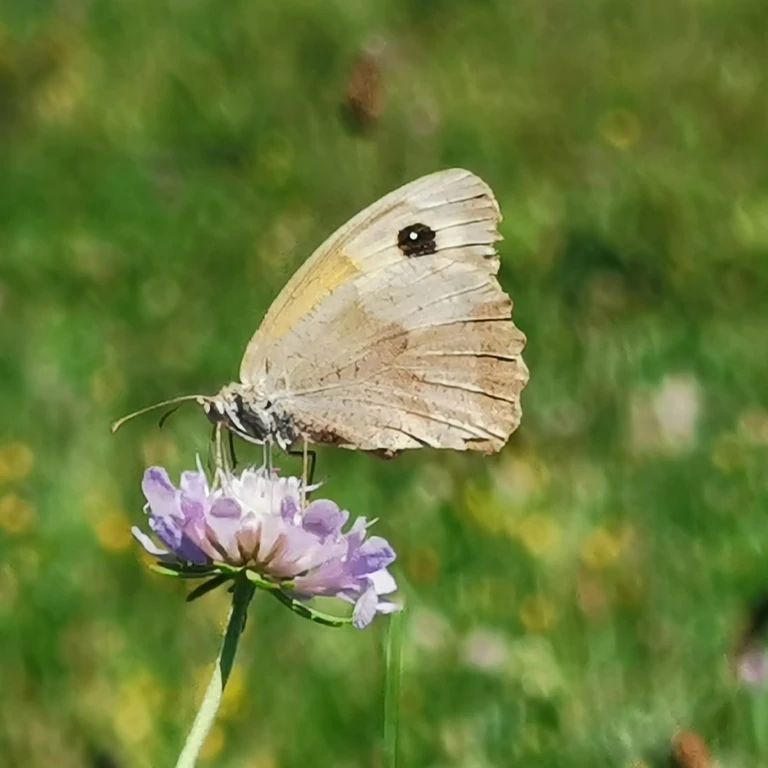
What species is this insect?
Maniola jurtina
